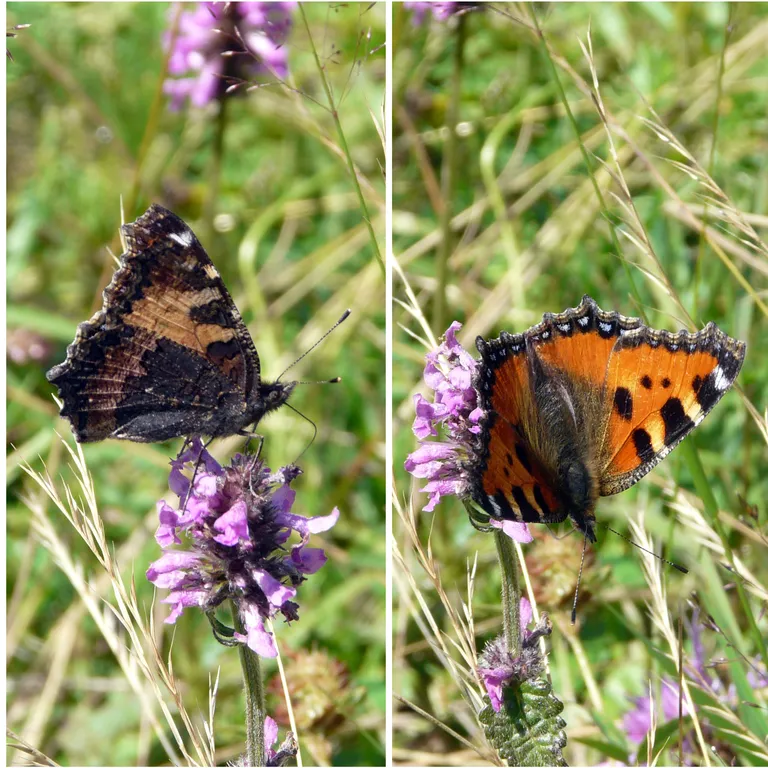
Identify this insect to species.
Aglais urticae
